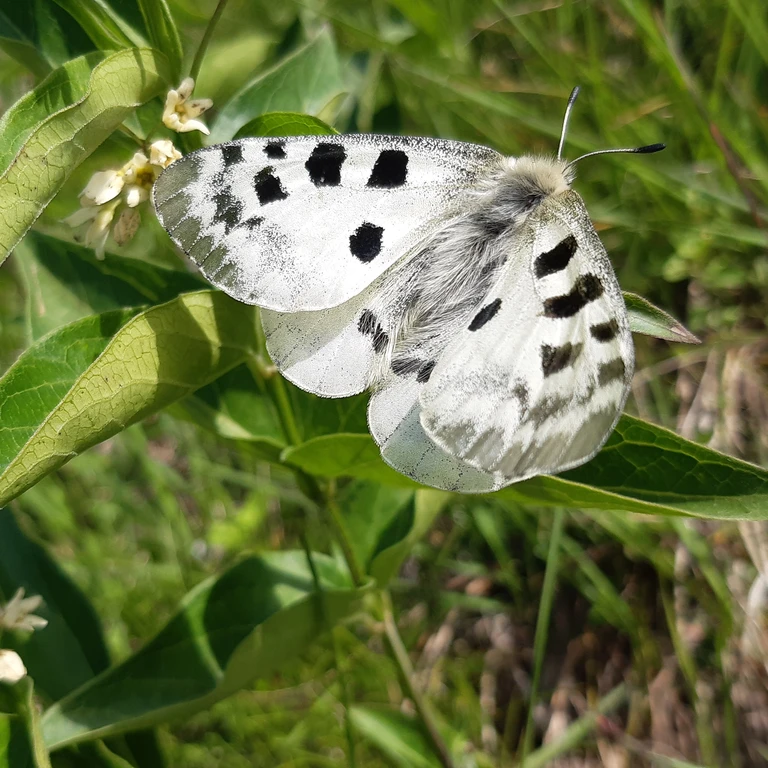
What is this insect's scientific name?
Parnassius apollo
